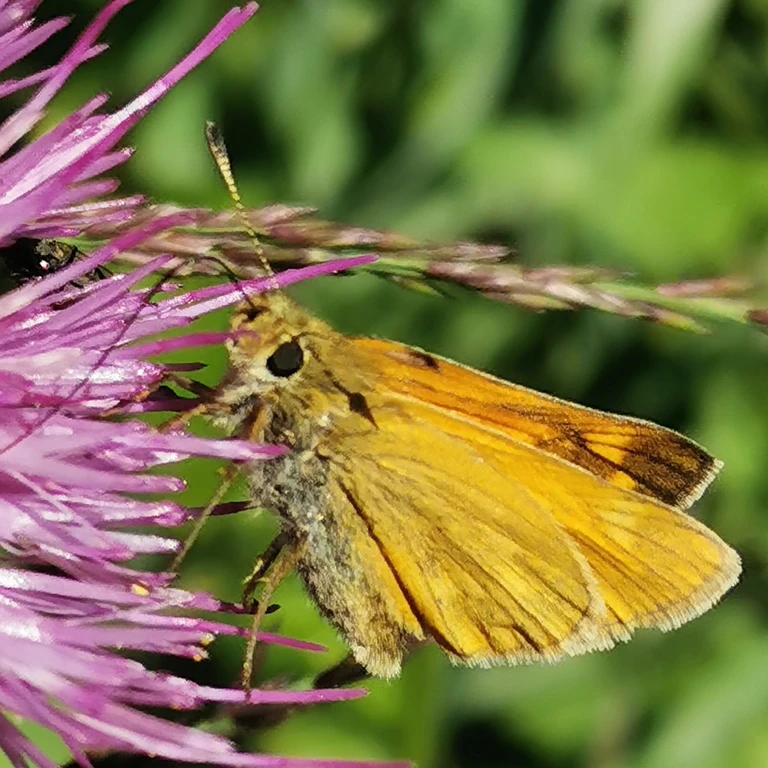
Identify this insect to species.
Ochlodes sylvanus (also Ochlodes venata)
